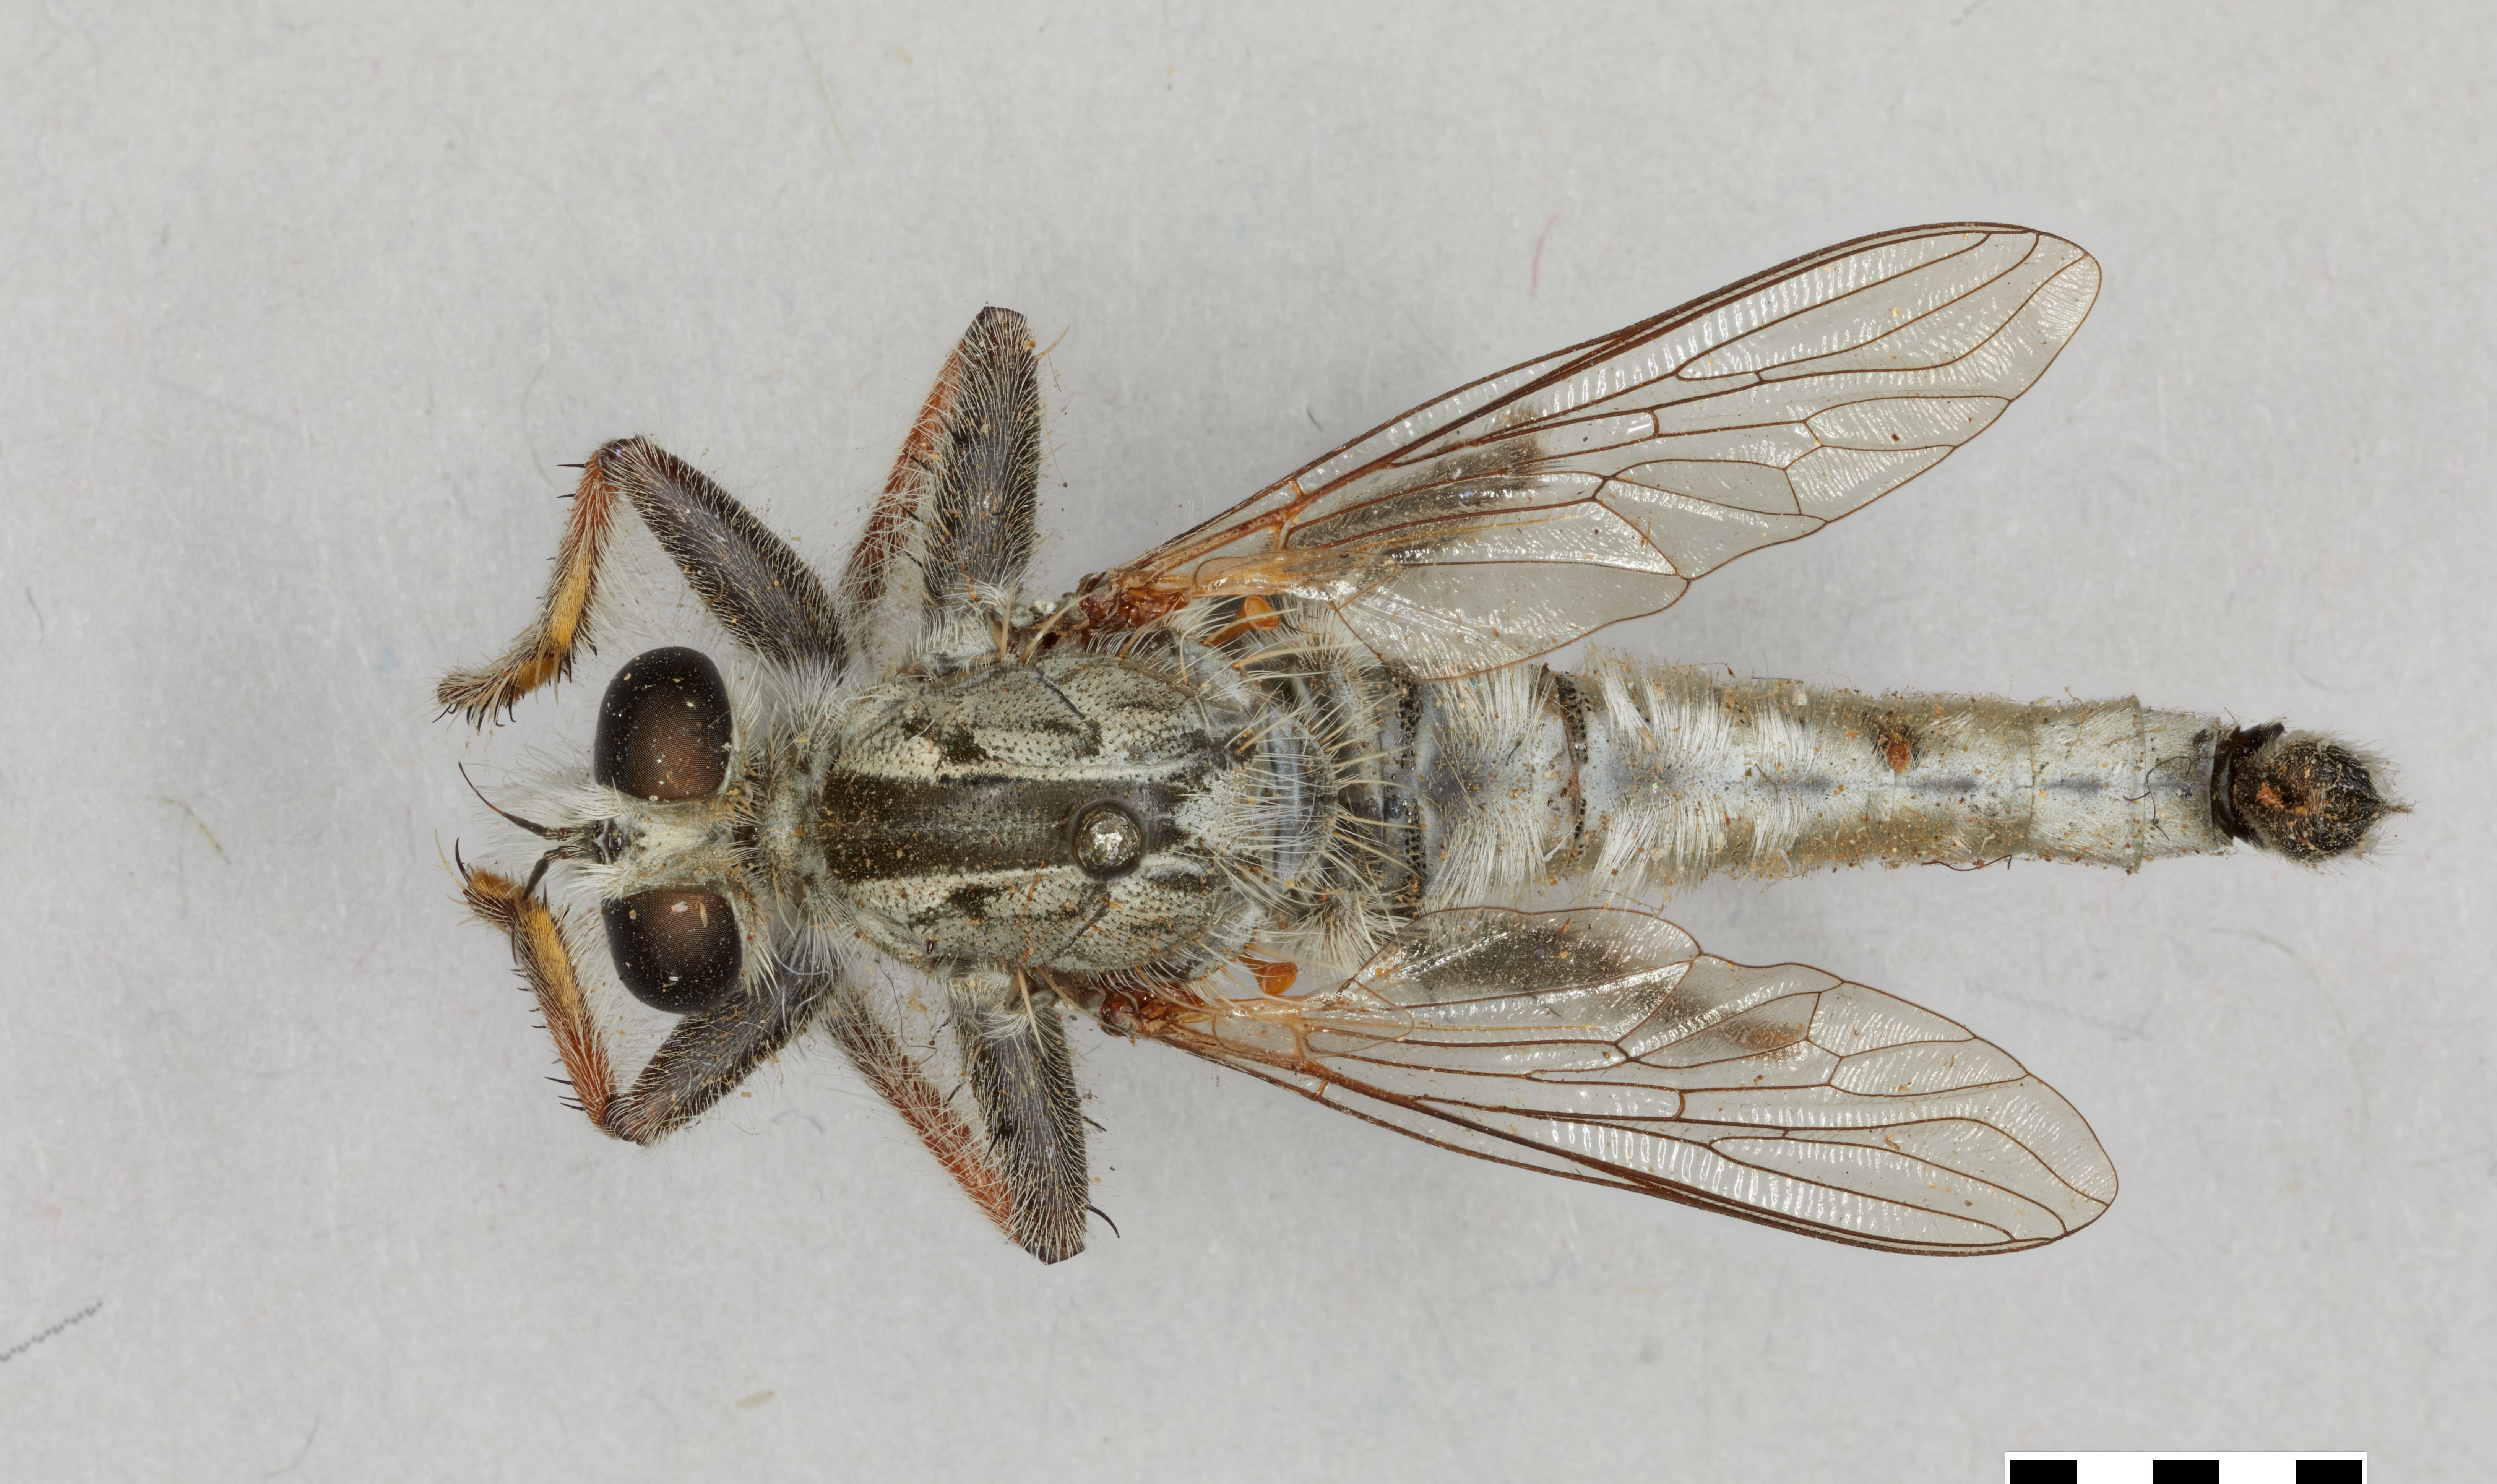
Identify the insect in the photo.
Efferia candida
